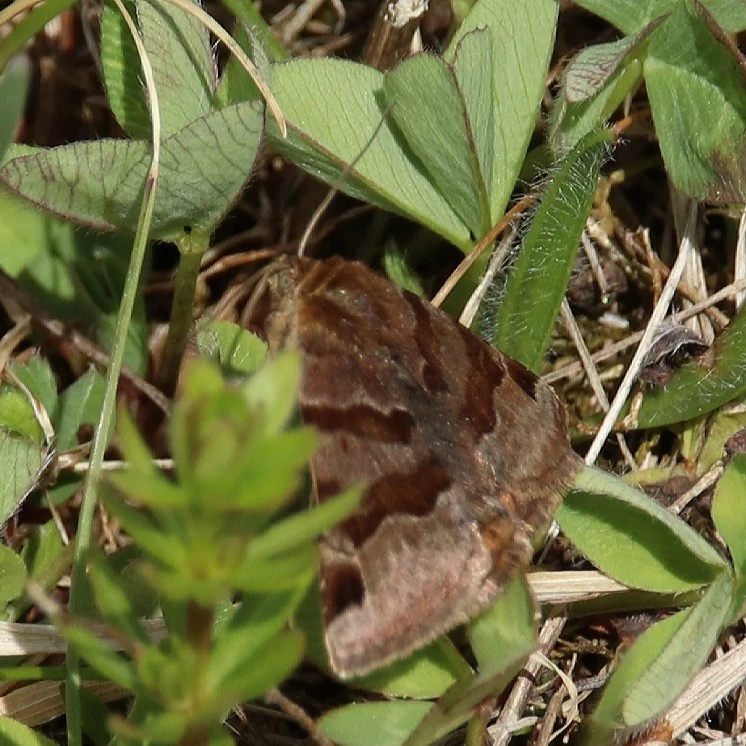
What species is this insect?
Euclidia glyphica
